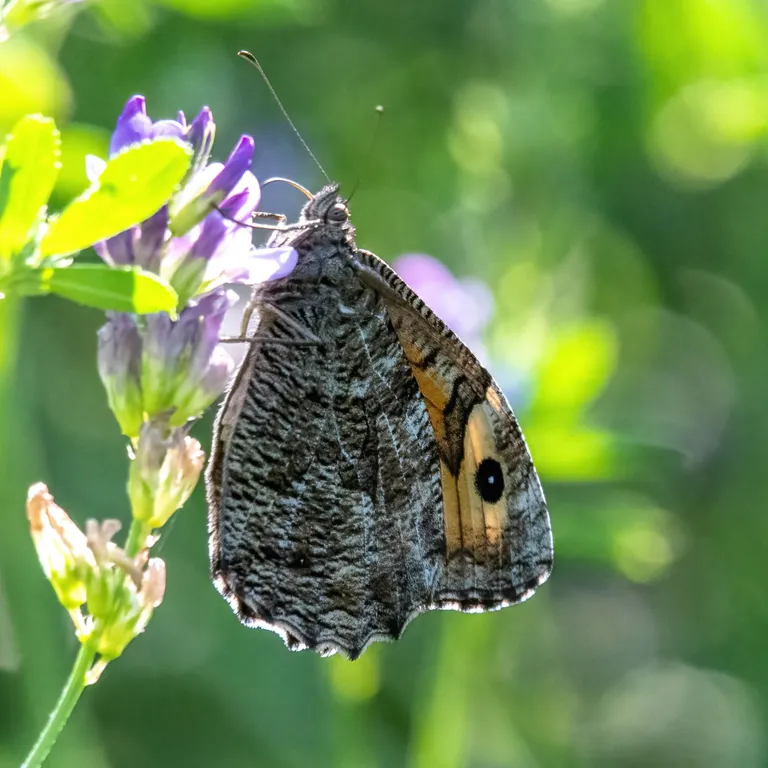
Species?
Hipparchia semele
